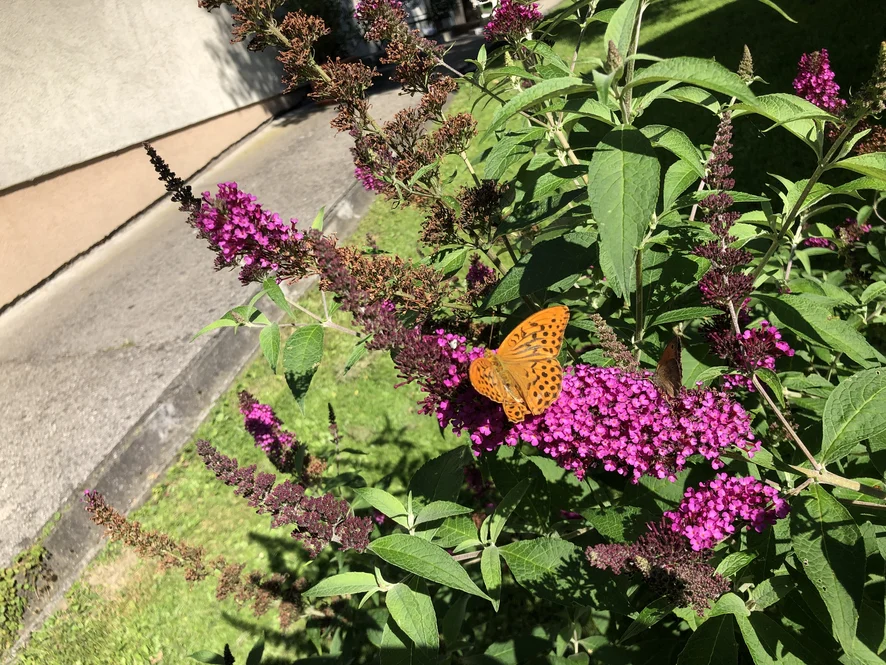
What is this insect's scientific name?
Argynnis paphia
